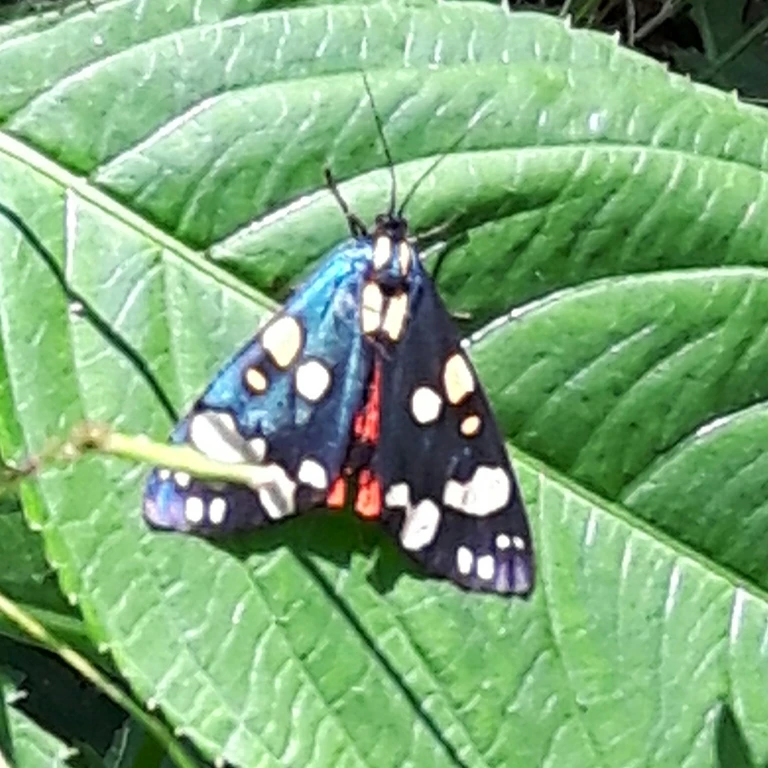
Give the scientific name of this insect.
Callimorpha dominula
